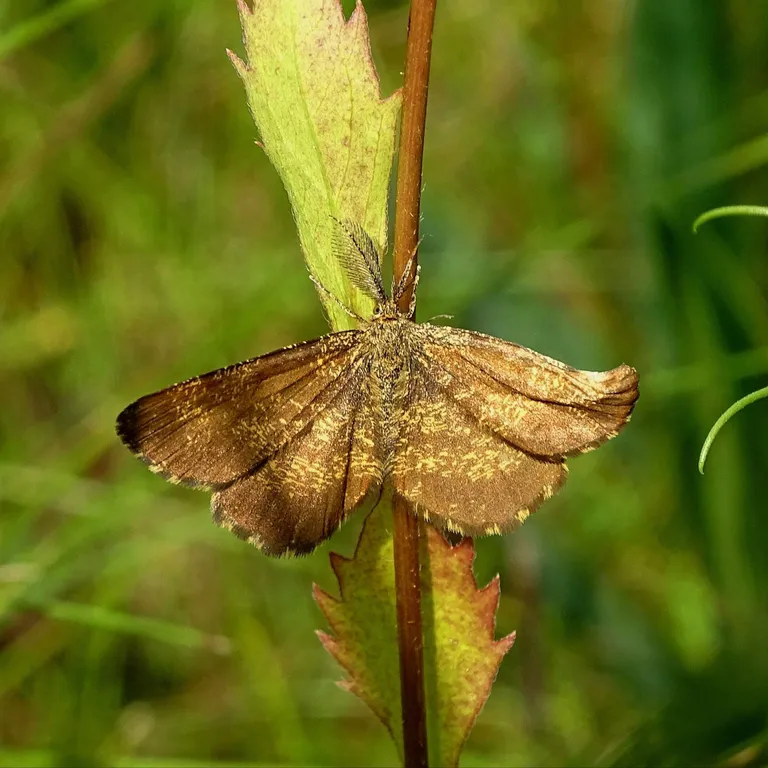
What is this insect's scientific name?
Ematurga atomaria
